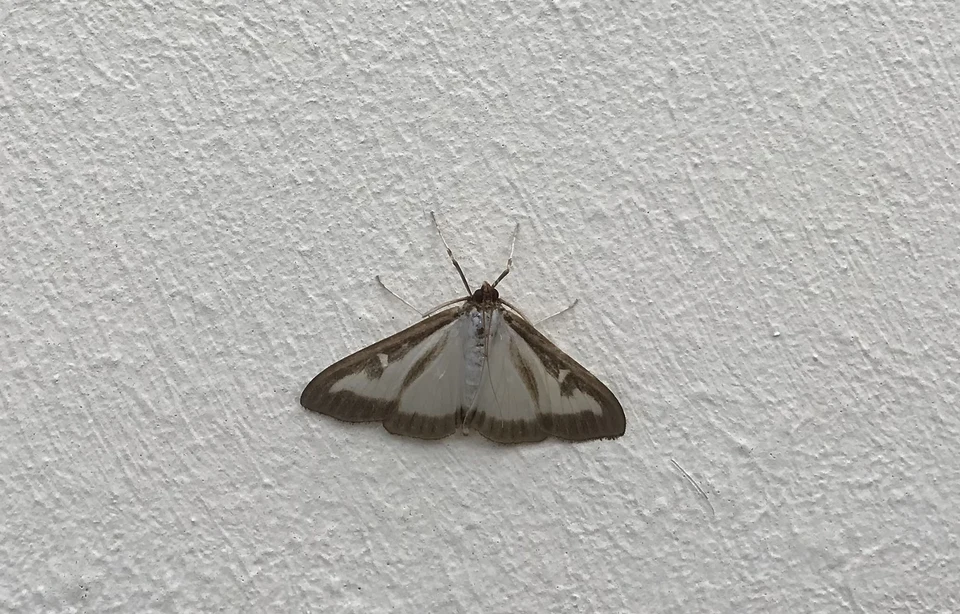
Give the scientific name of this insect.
Cydalima perspectalis
